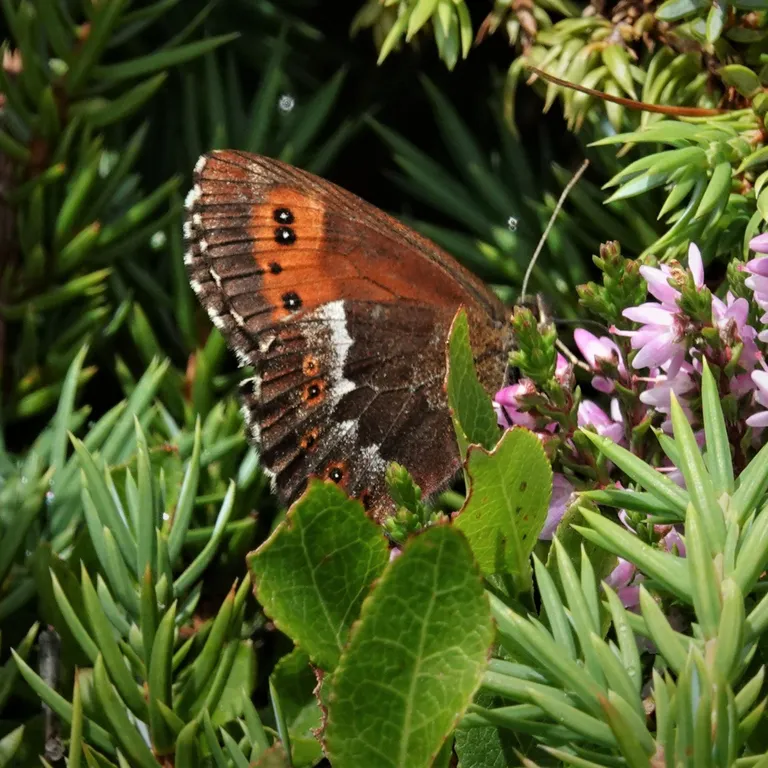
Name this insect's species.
Erebia euryale
